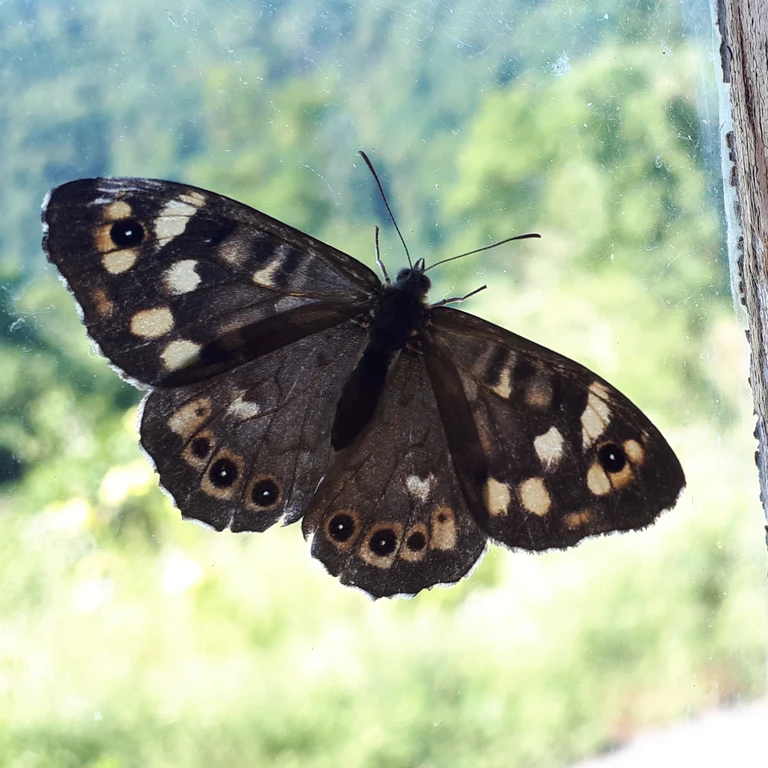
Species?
Pararge aegeria
